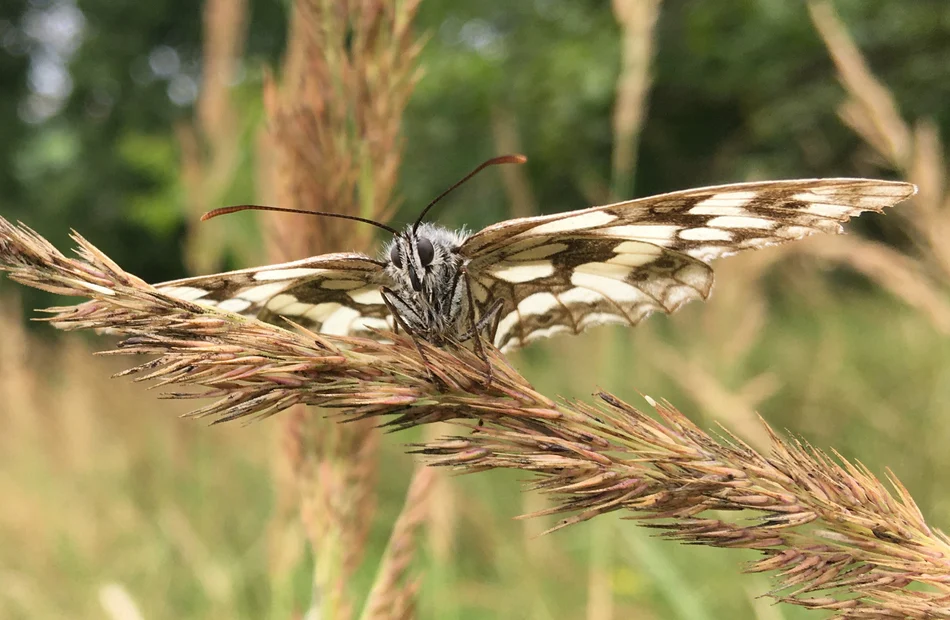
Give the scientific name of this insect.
Melanargia galathea
